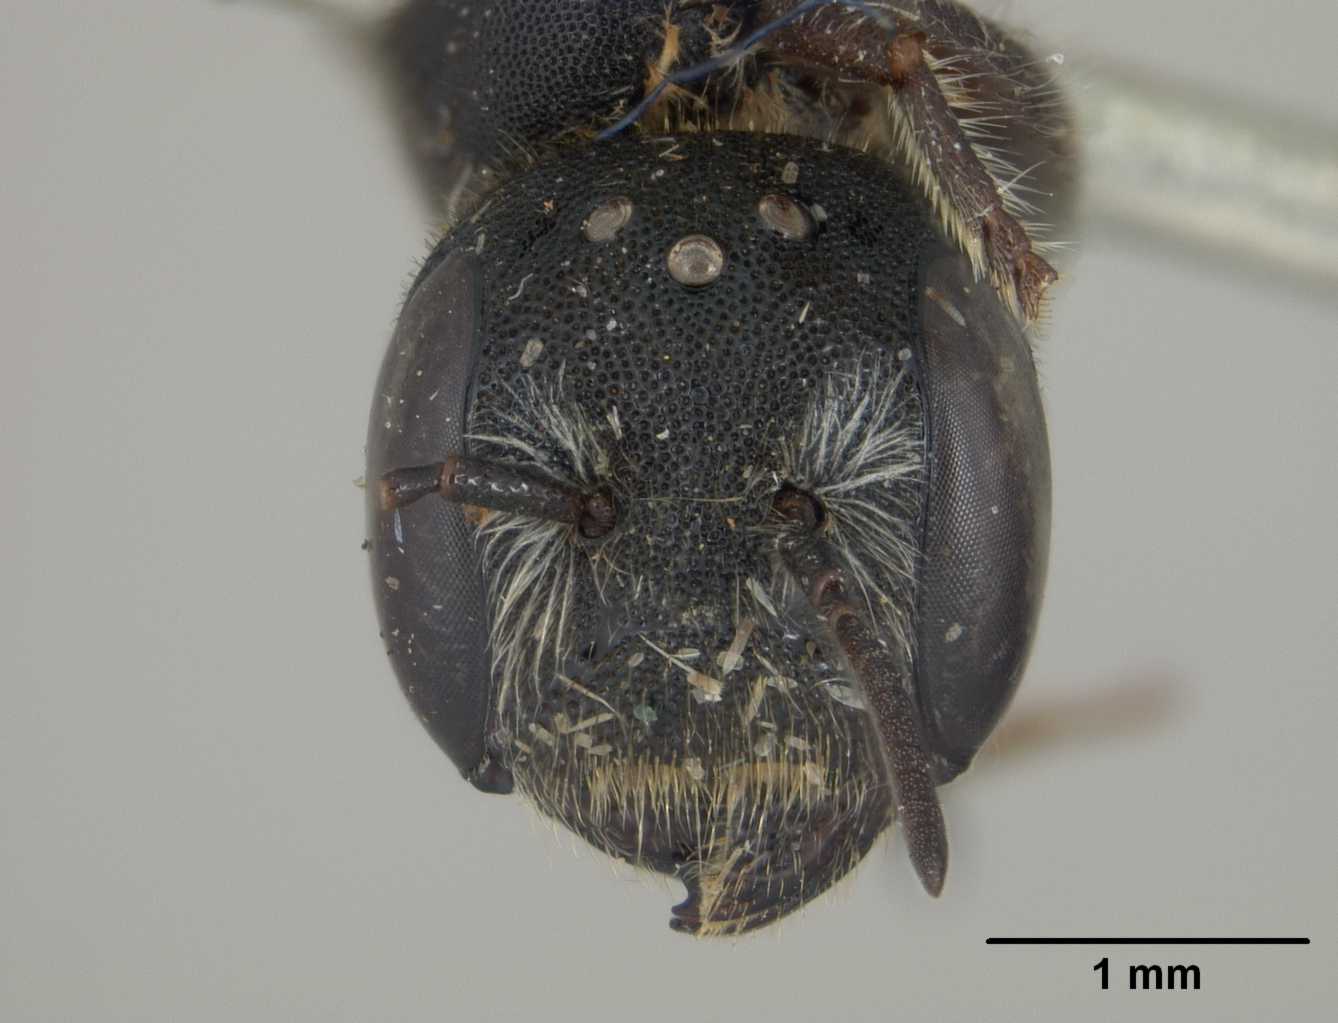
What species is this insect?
Megachile fultoni
